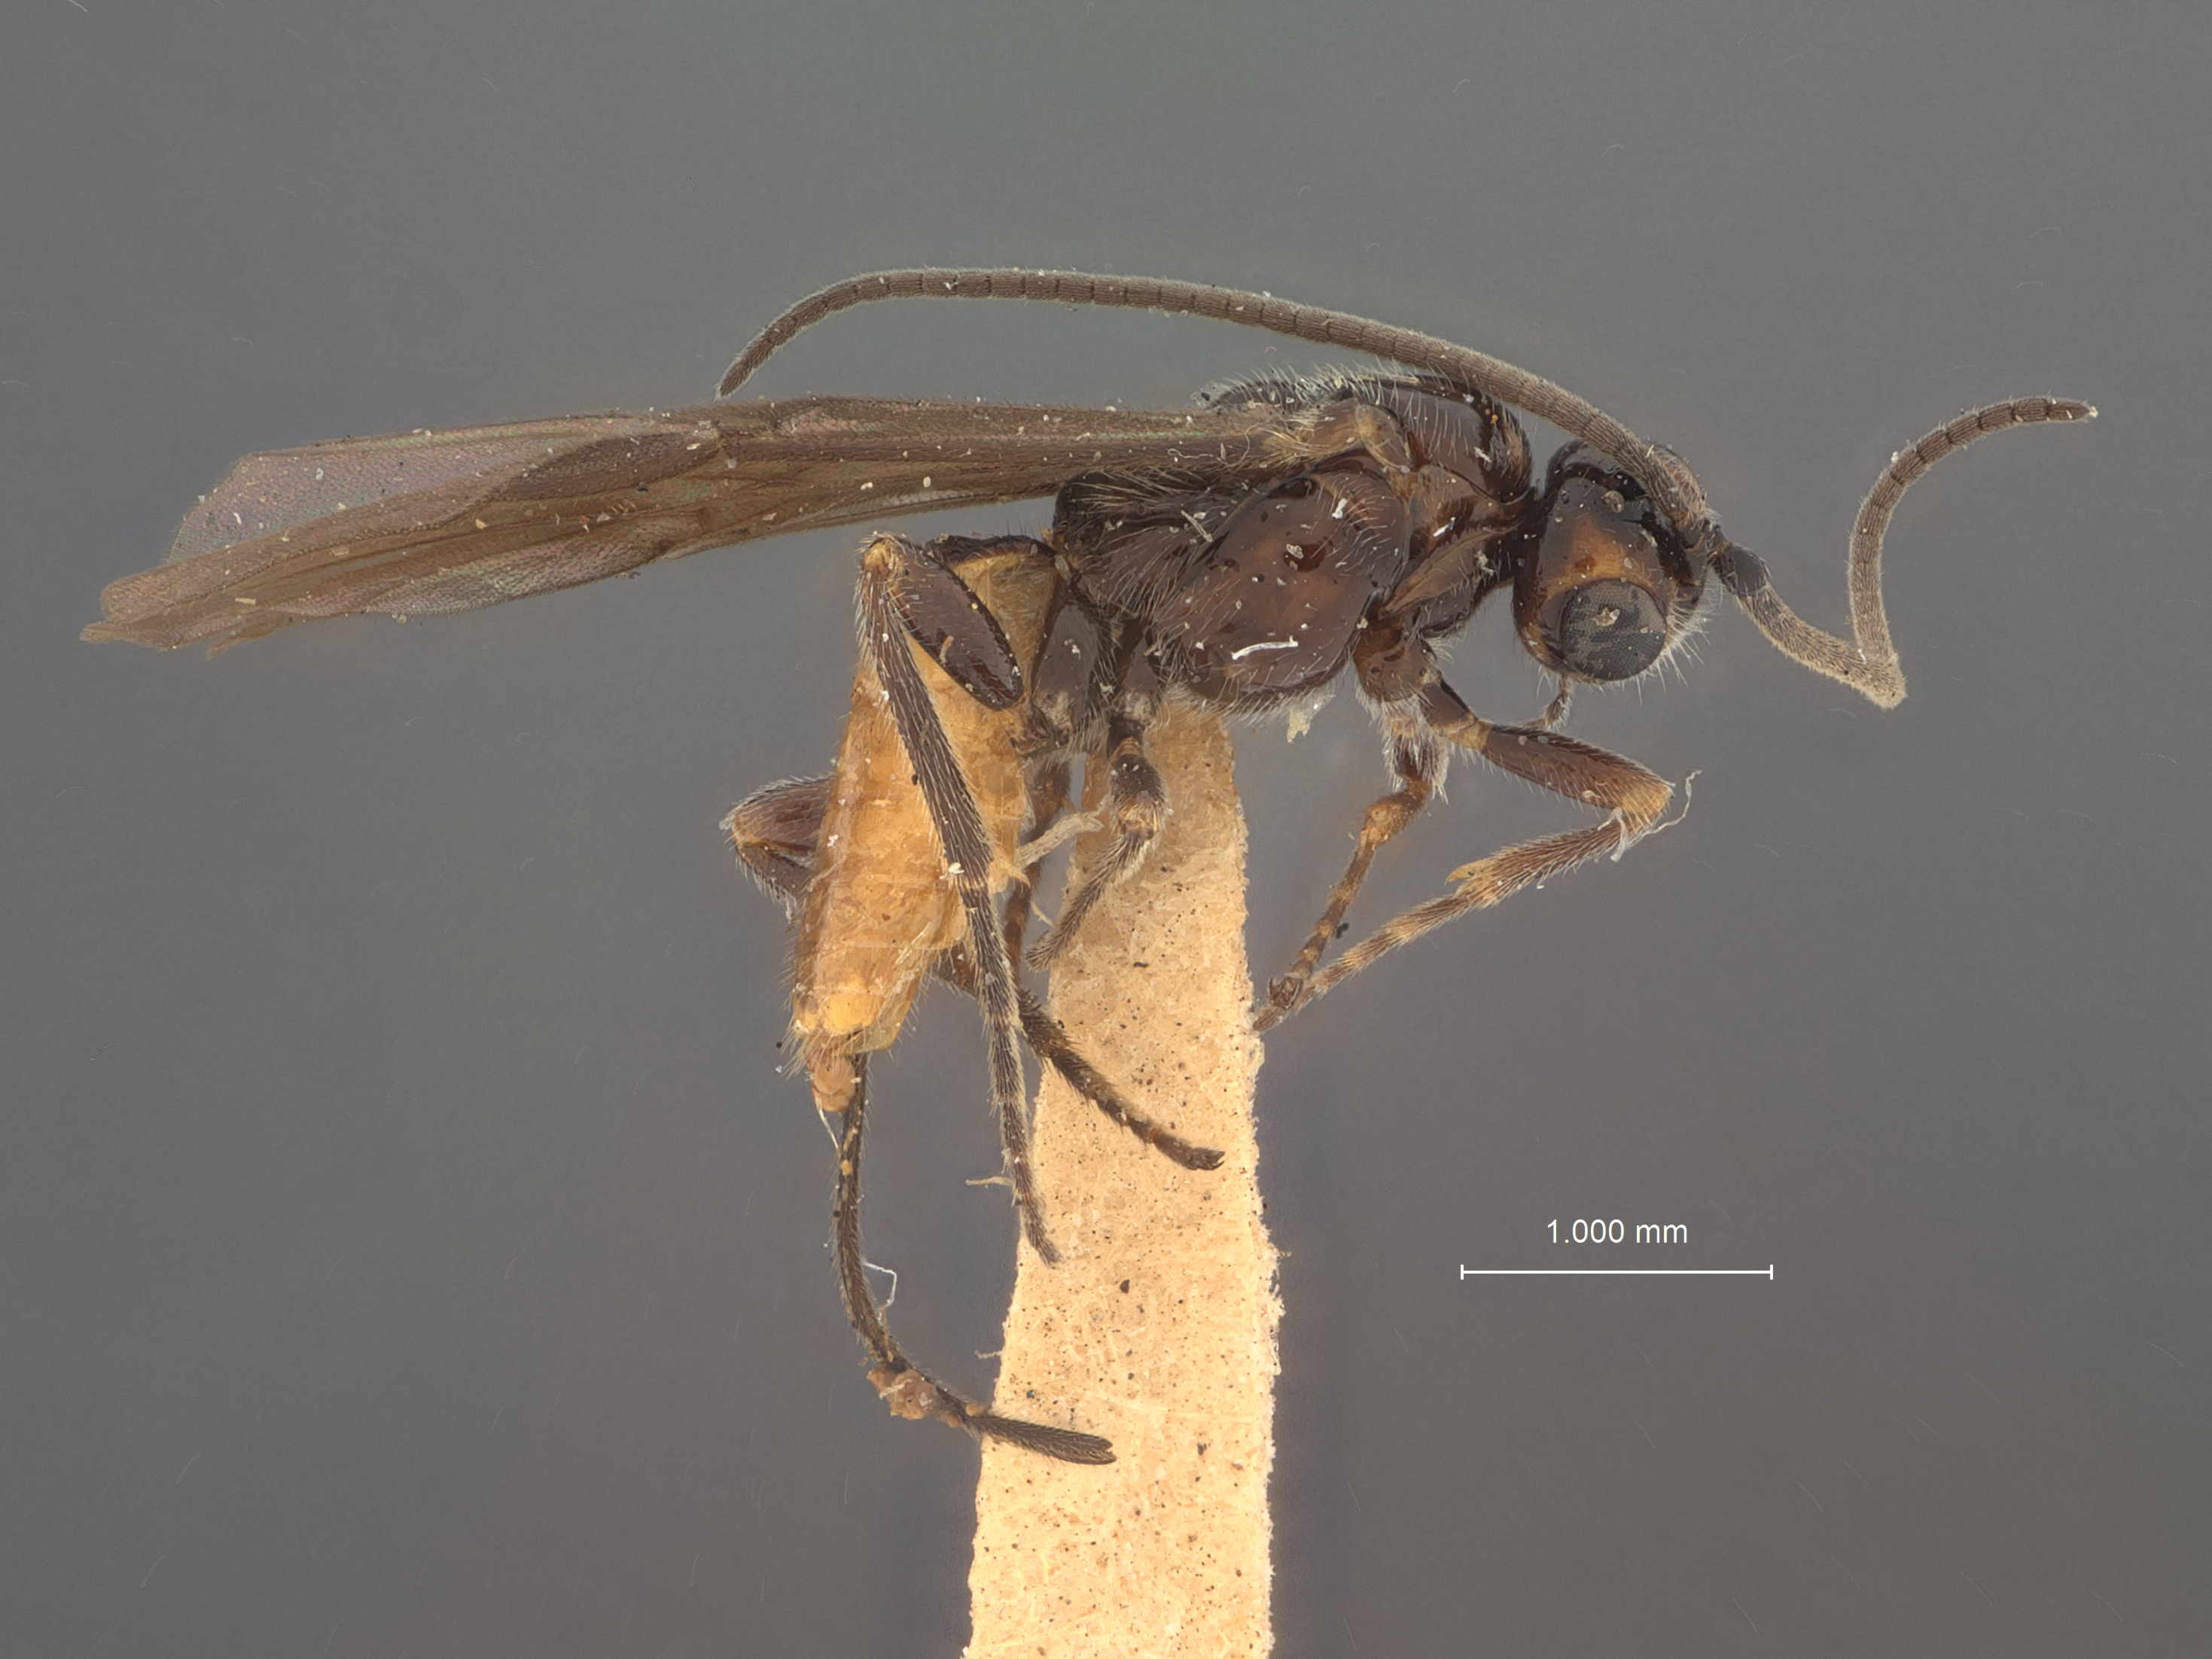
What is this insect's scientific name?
Microbracon sesiae
